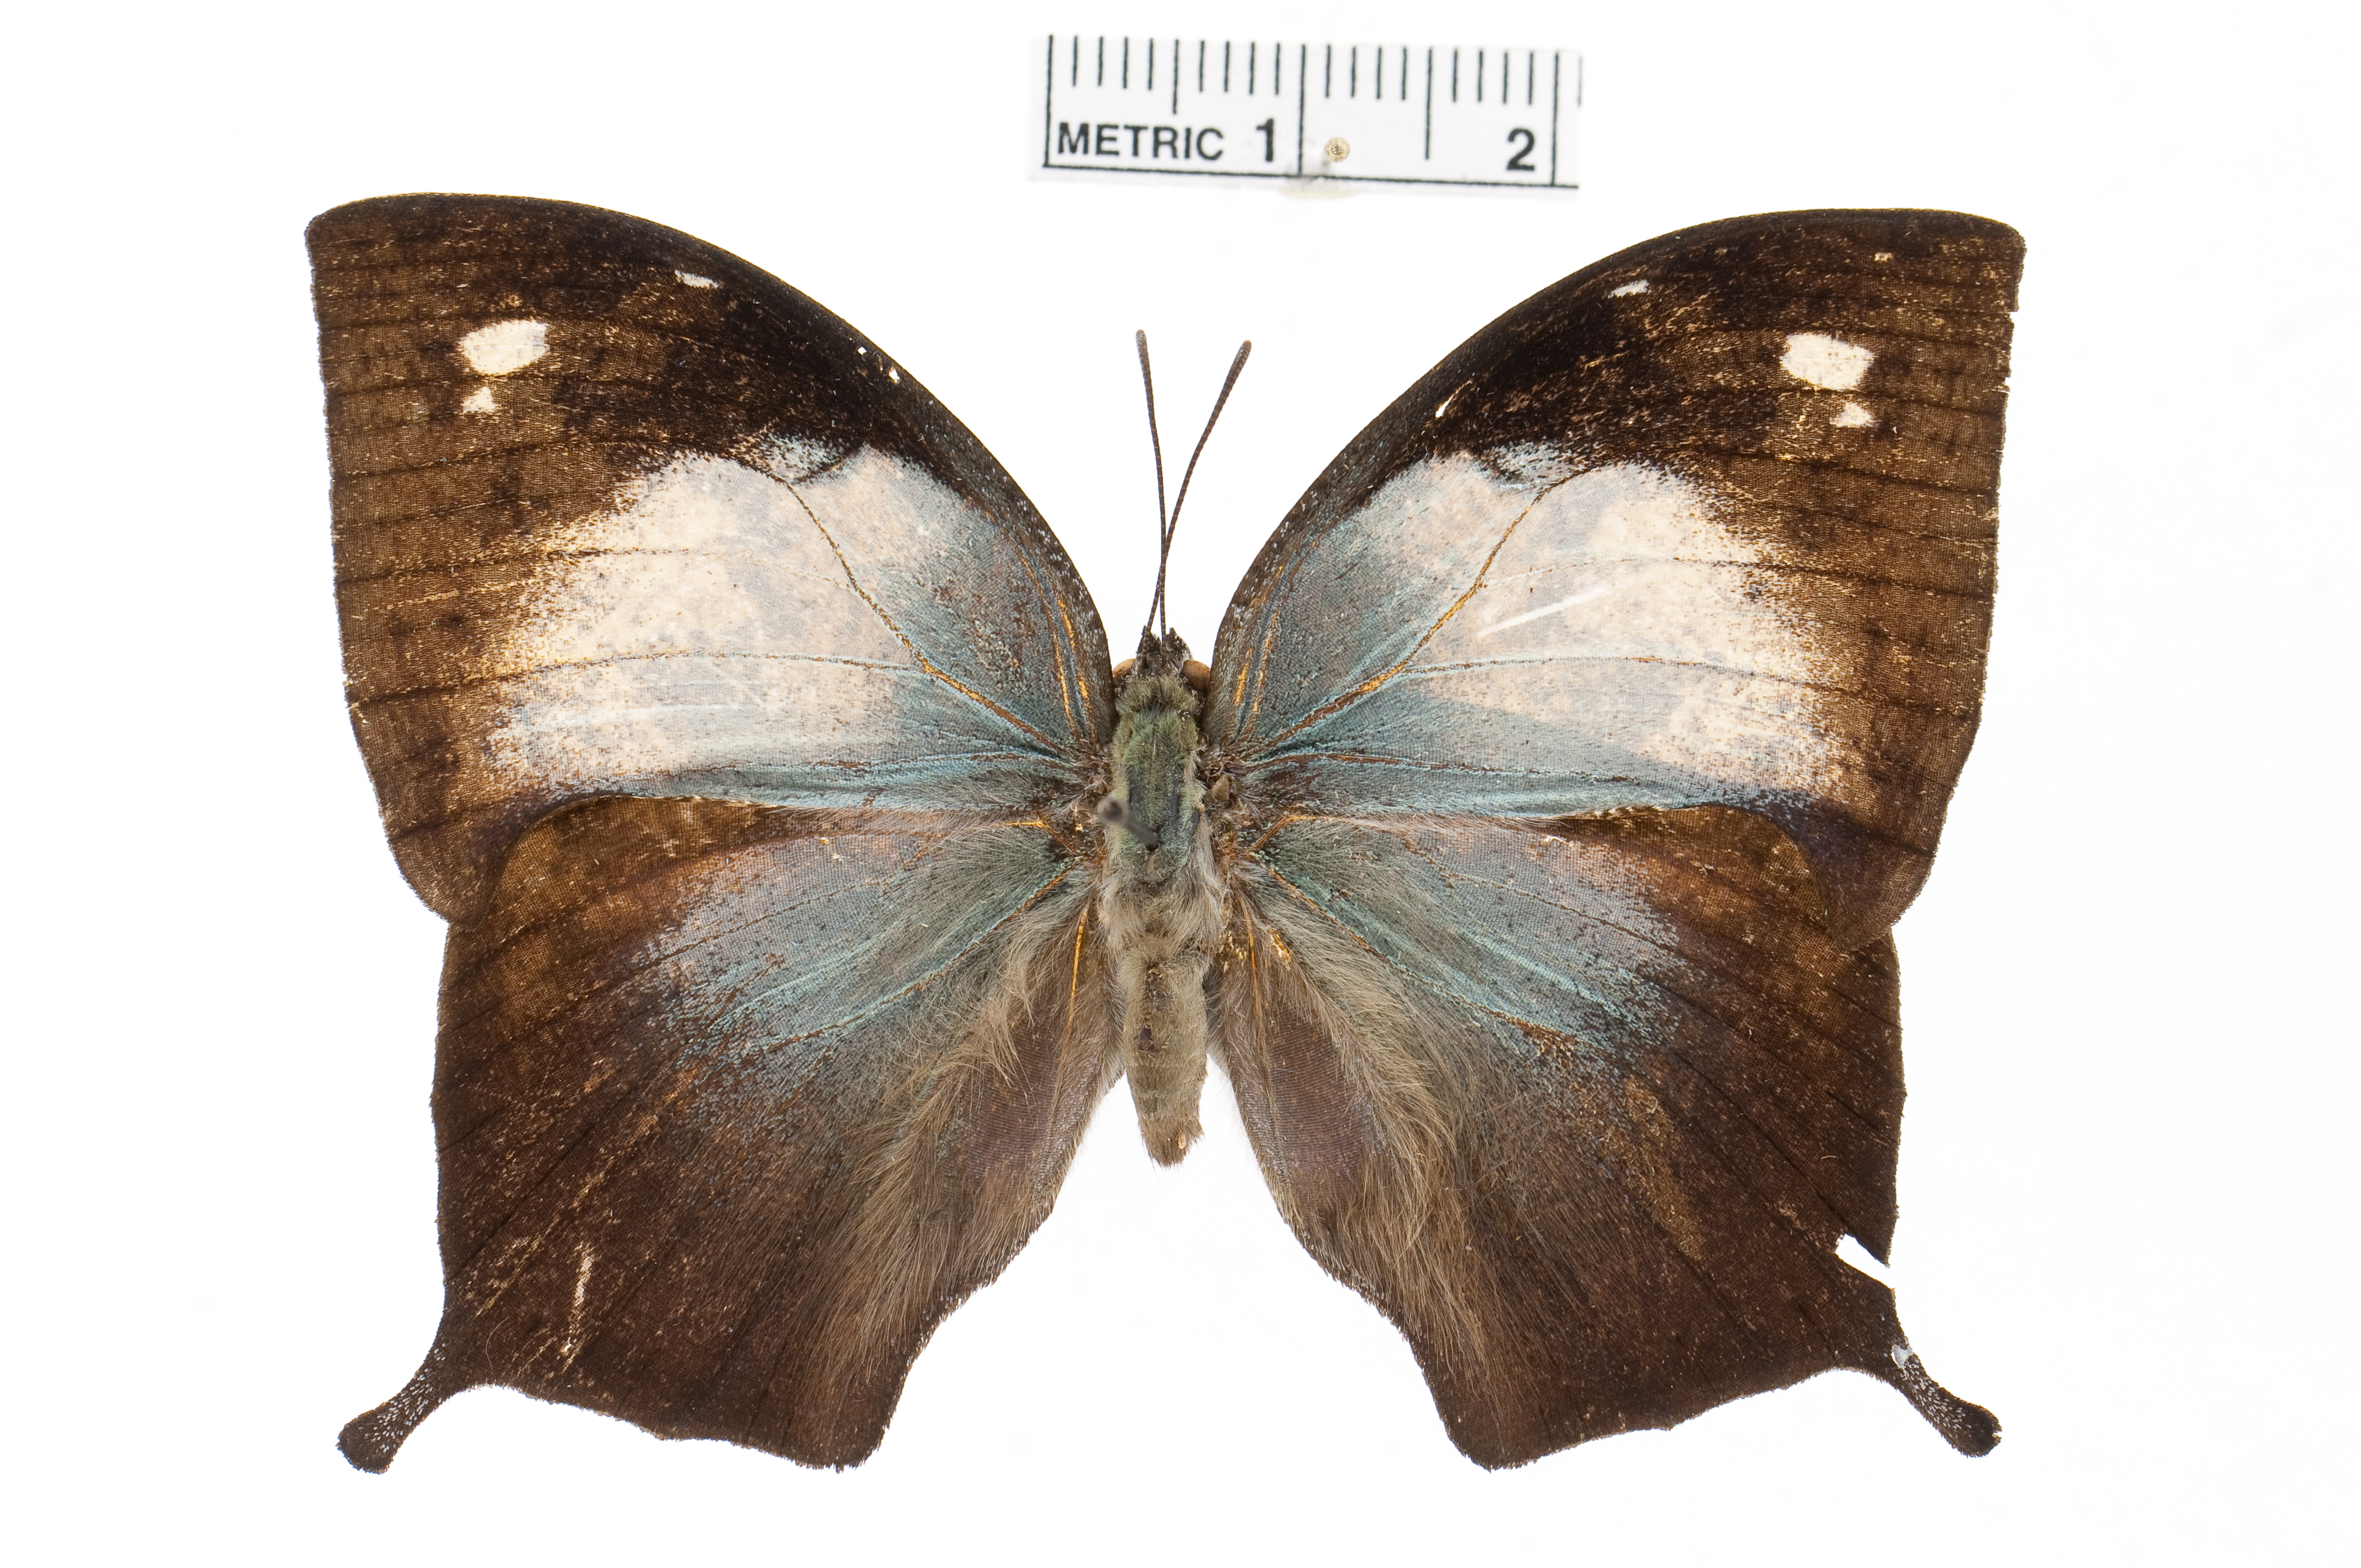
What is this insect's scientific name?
Memphis catinka
